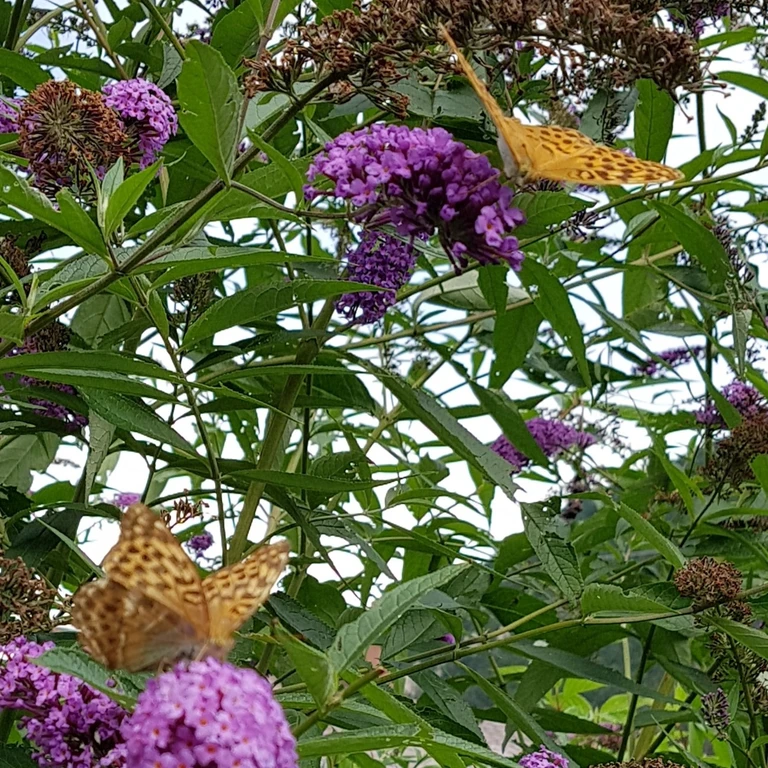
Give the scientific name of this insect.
Argynnis paphia
